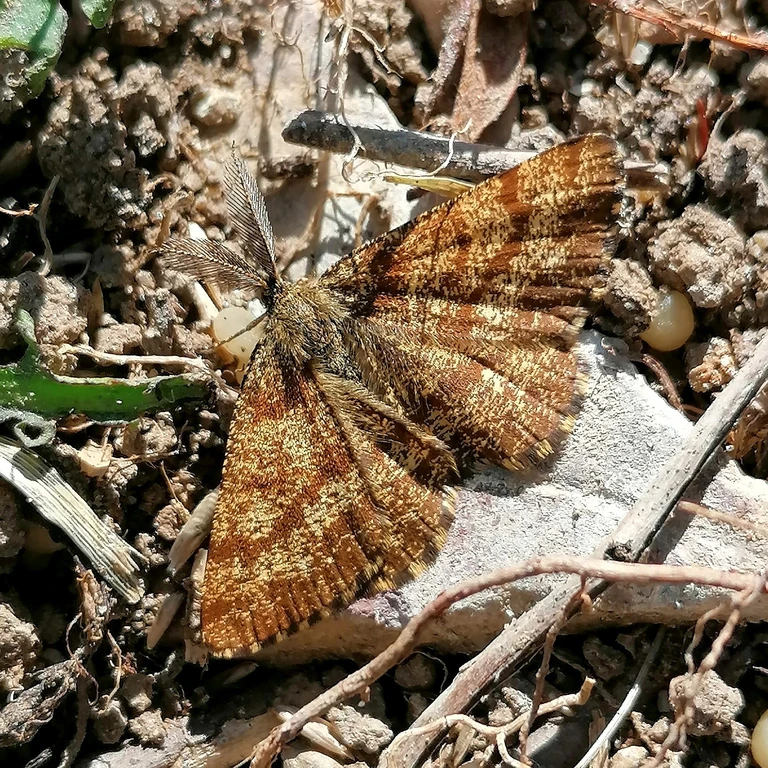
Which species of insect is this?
Ematurga atomaria
